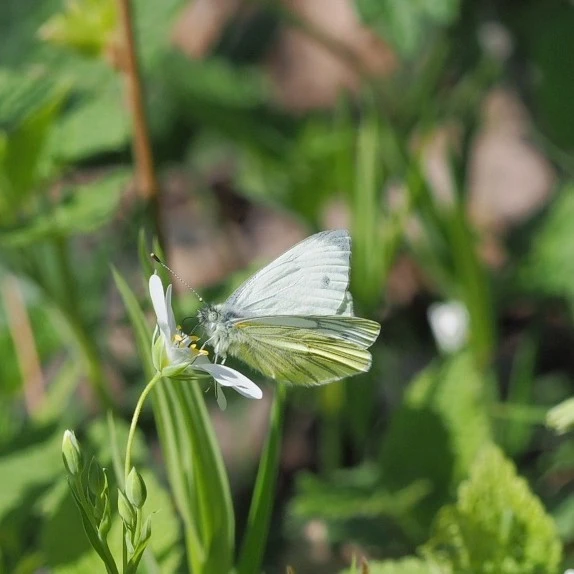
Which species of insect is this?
Pieris napi
